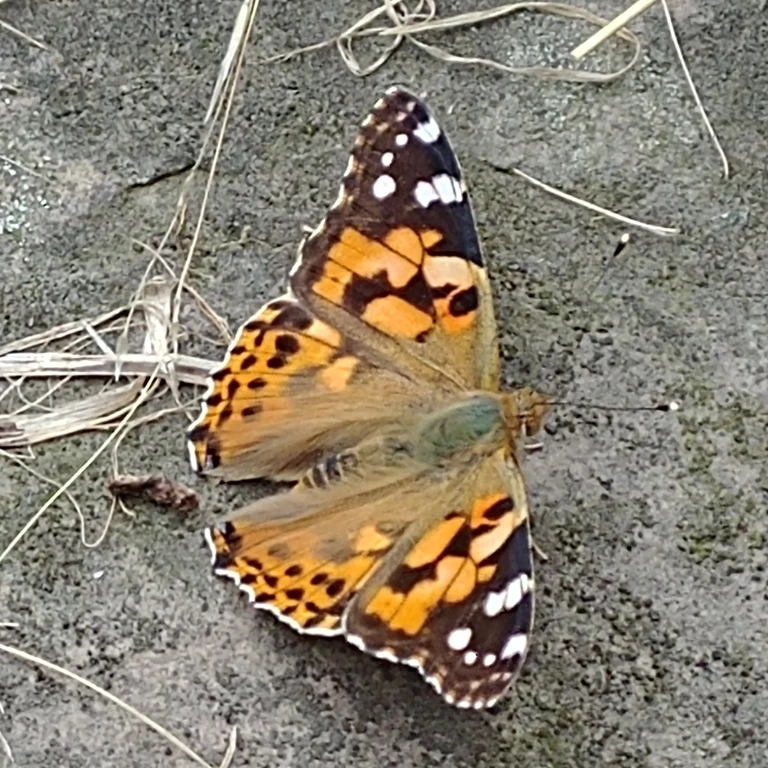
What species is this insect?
Vanessa cardui
